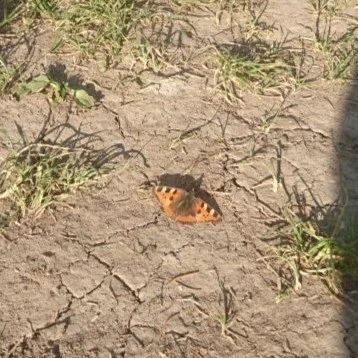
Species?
Aglais urticae
